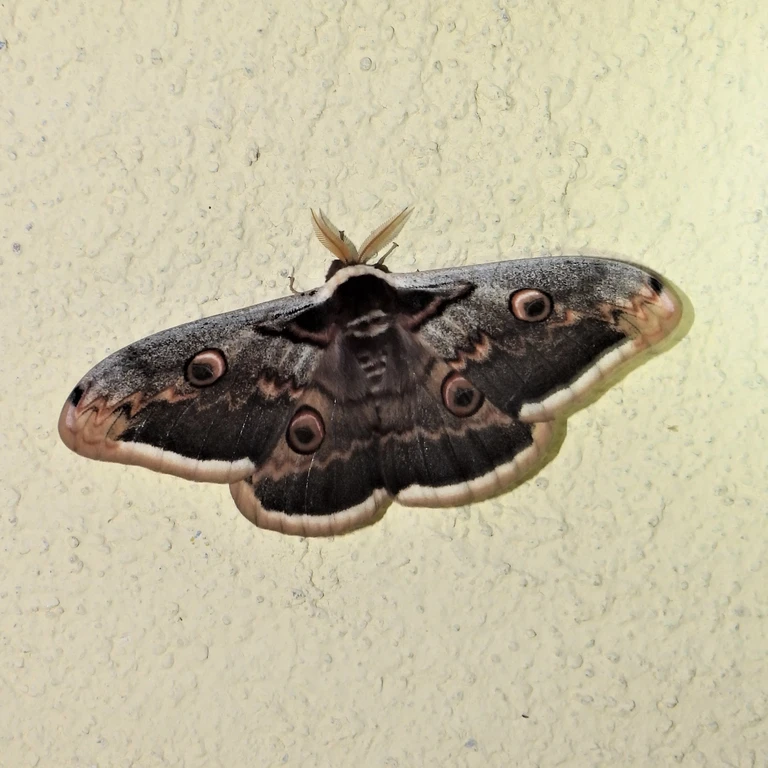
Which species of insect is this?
Saturnia pyri
